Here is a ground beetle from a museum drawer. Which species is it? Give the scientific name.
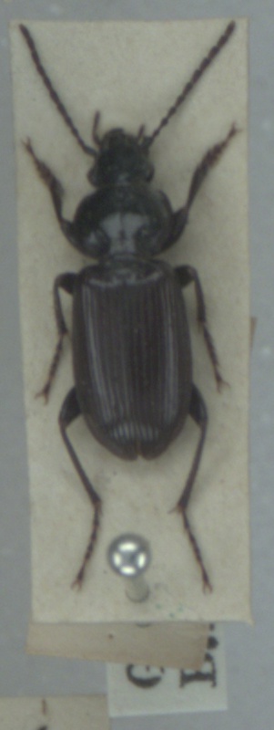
Pterostichus nigrita
